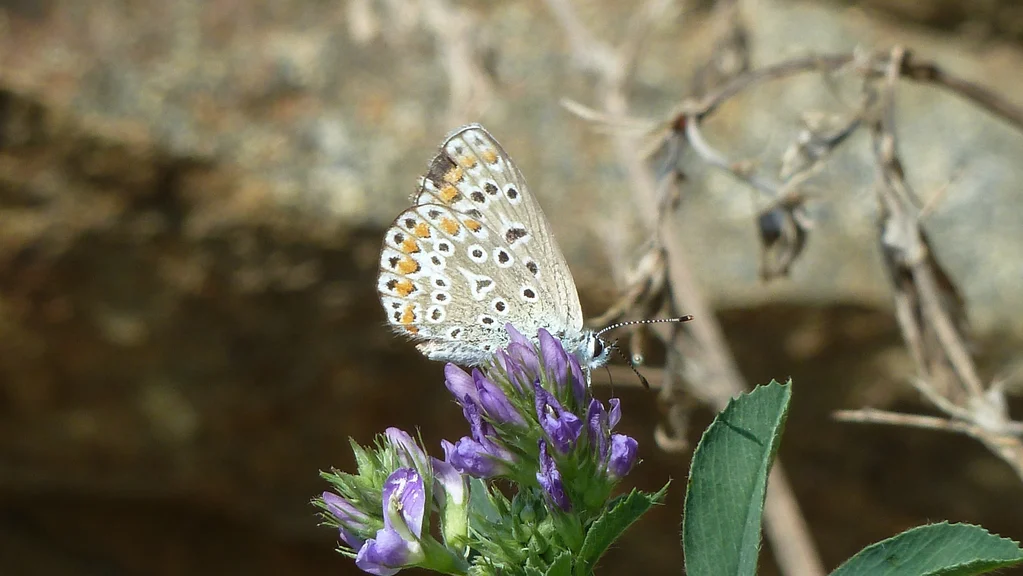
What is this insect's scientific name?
Polyommatus icarus
